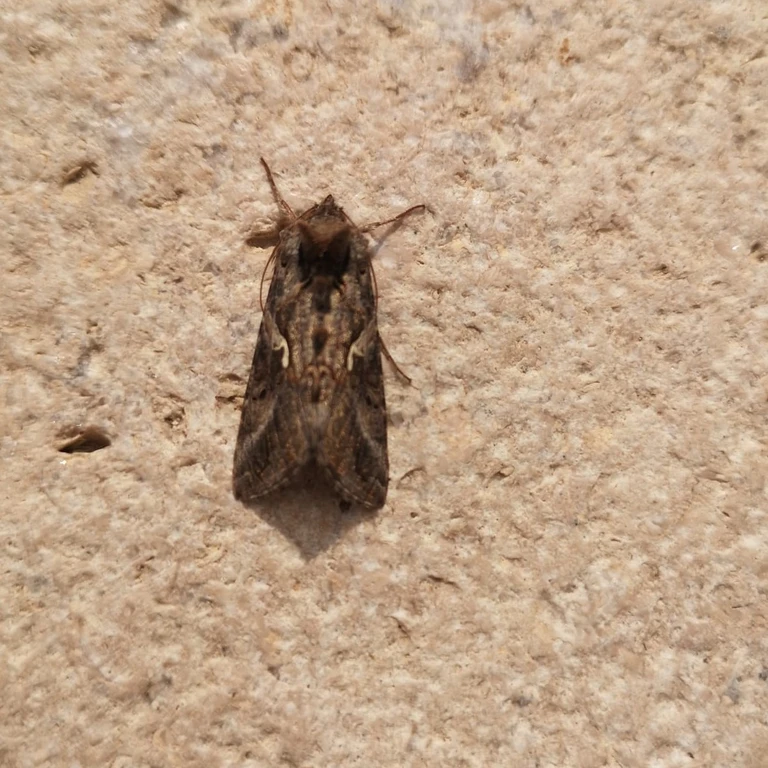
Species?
Autographa gamma
